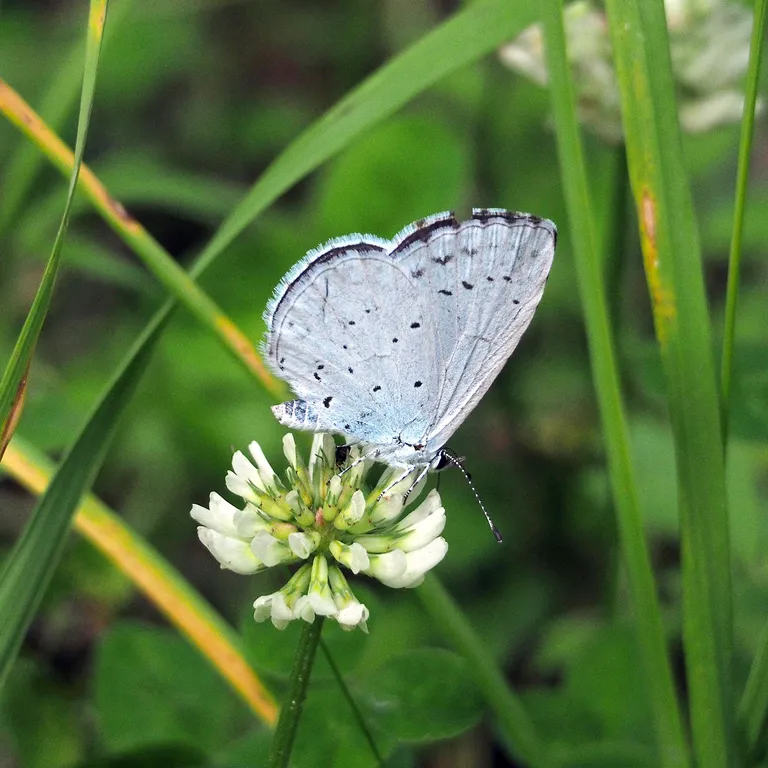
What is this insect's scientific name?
Celastrina argiolus
